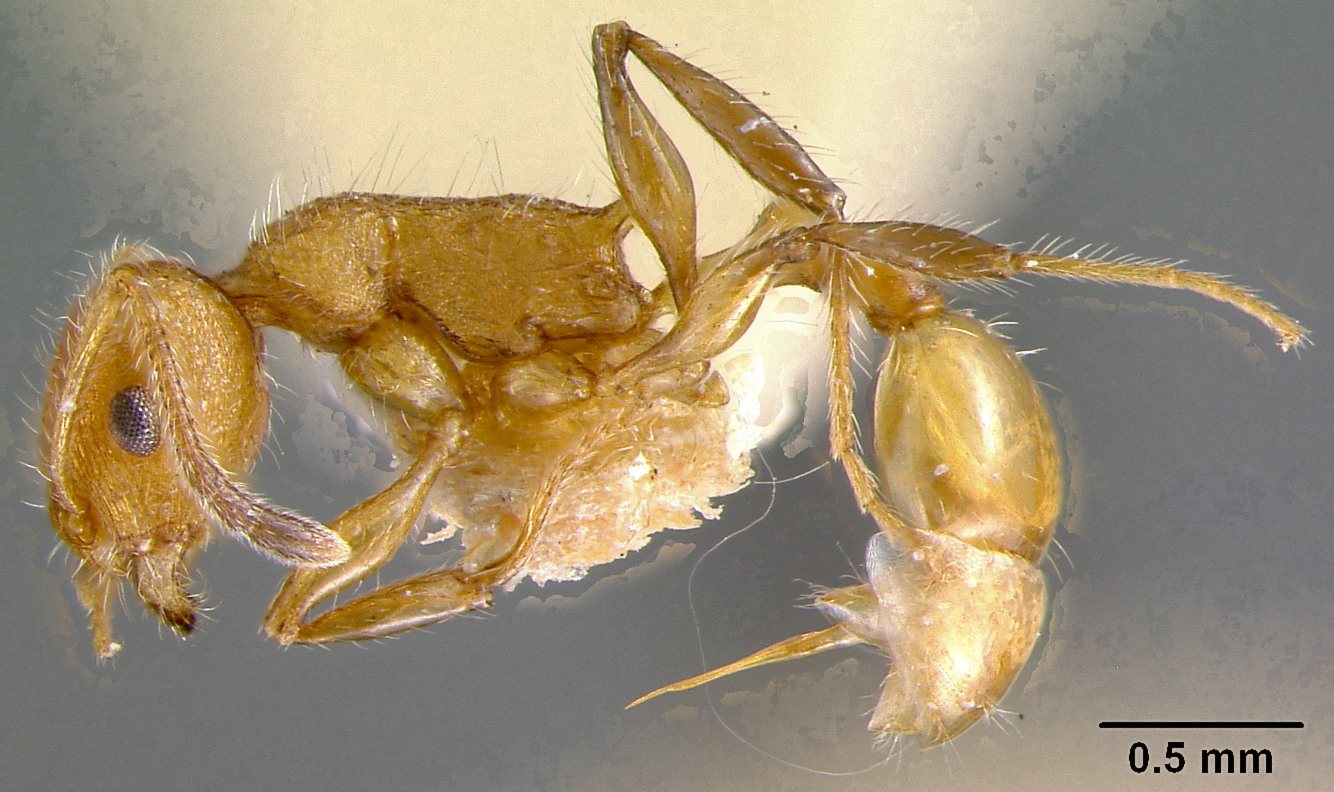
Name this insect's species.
Macromischa azteca
